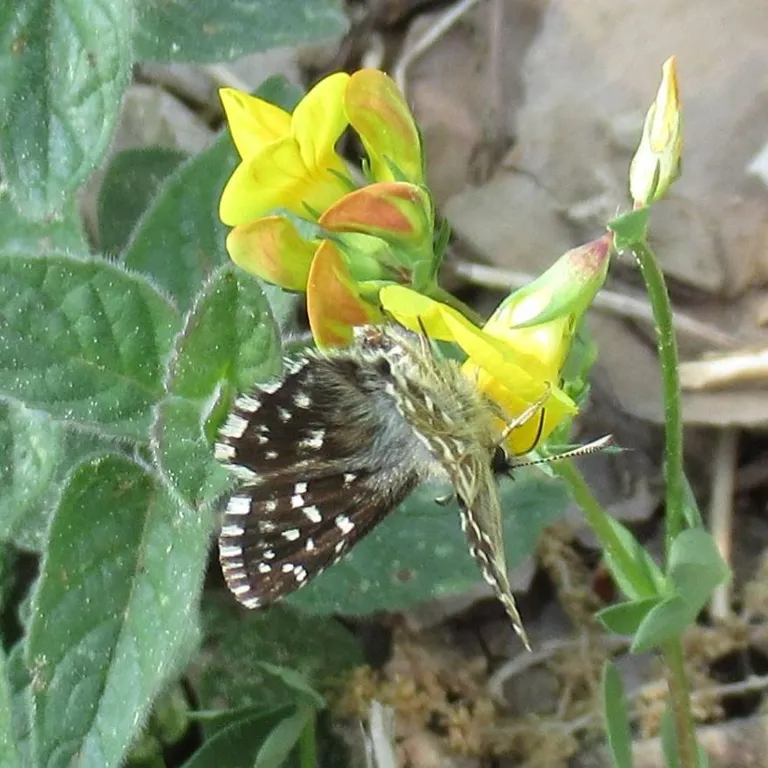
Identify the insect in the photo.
Pyrgus malvae
